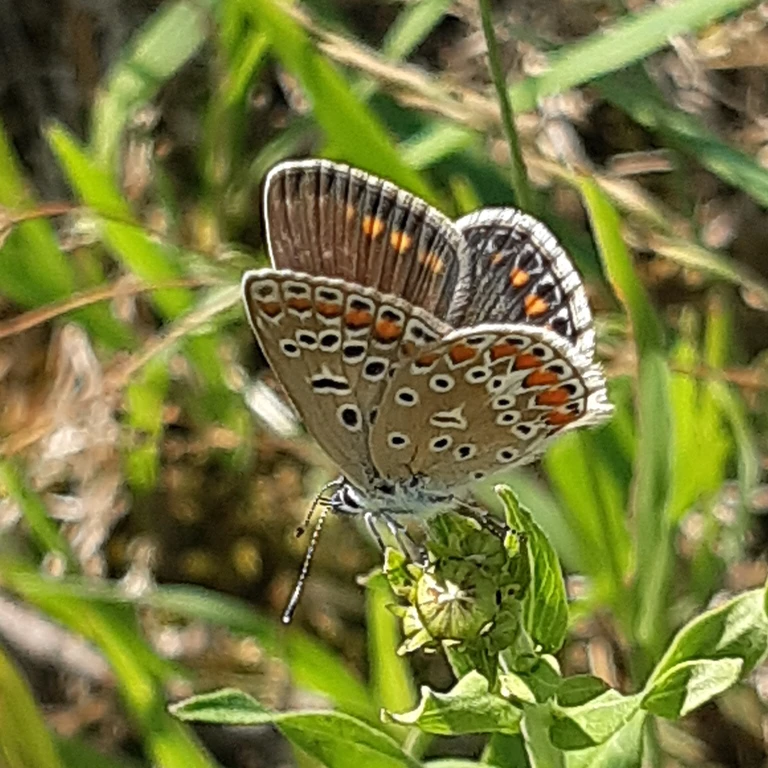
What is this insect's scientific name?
Polyommatus icarus
